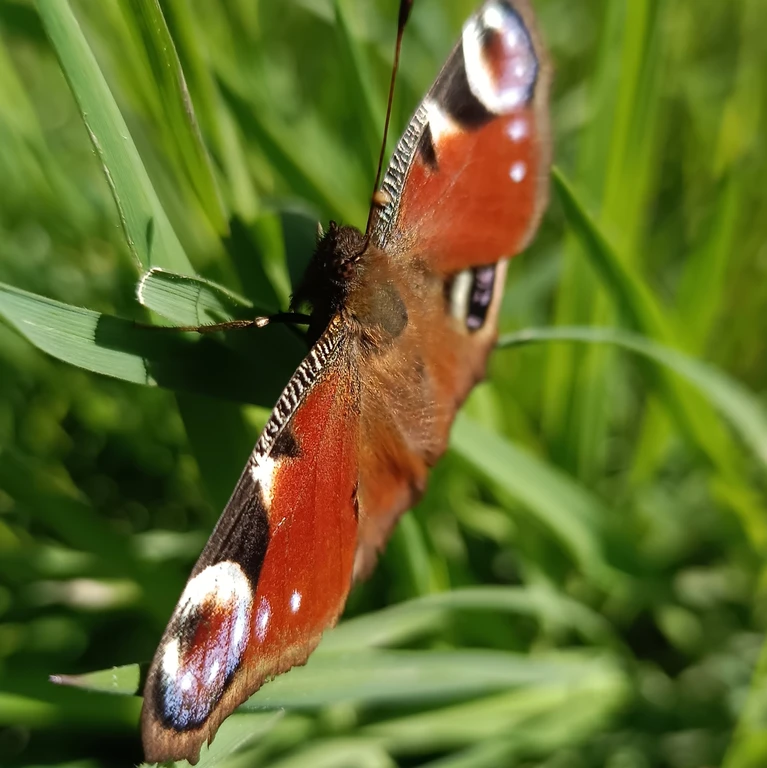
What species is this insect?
Aglais io
